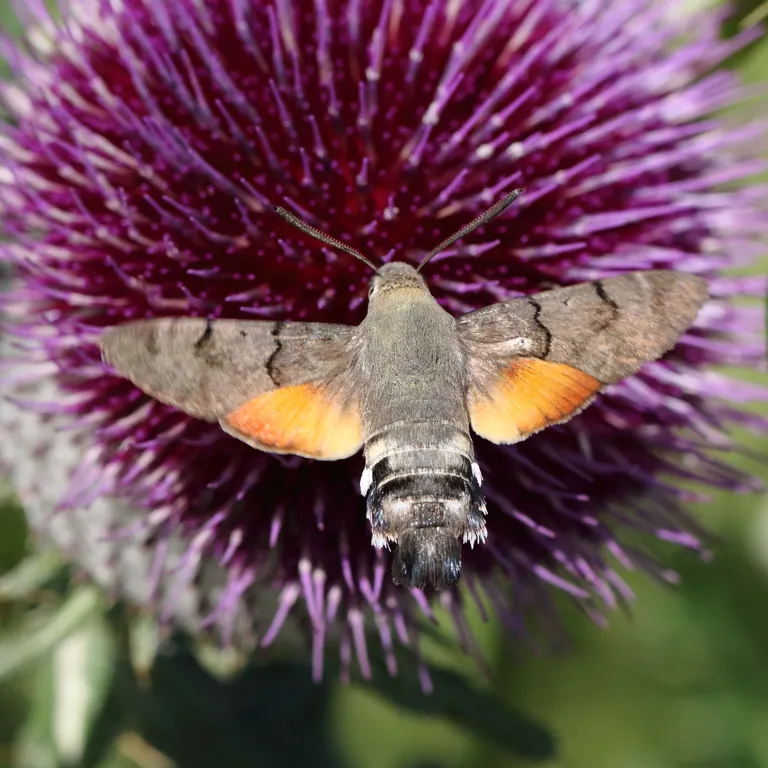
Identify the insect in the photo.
Macroglossum stellatarum
